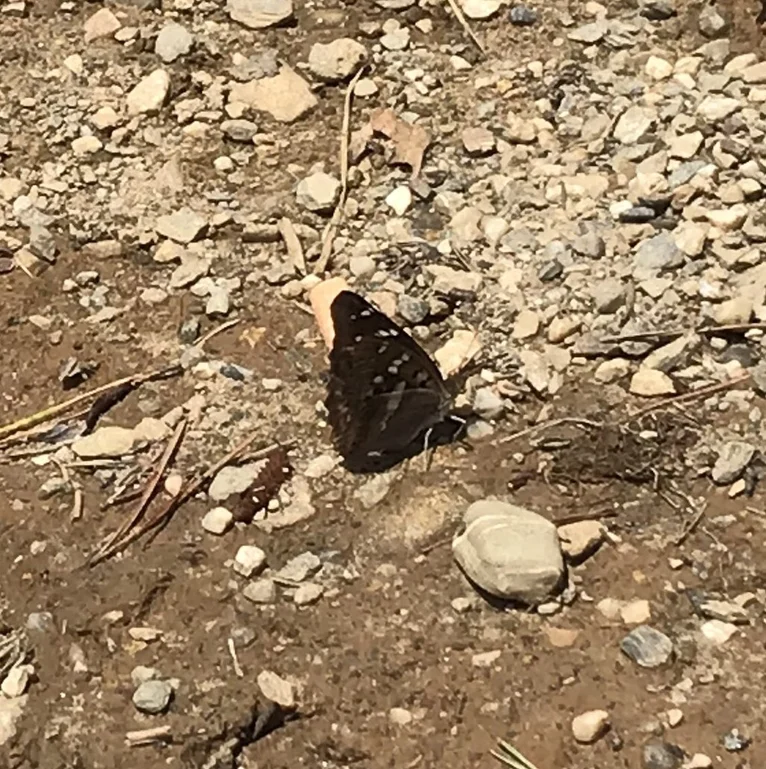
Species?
Apatura iris
